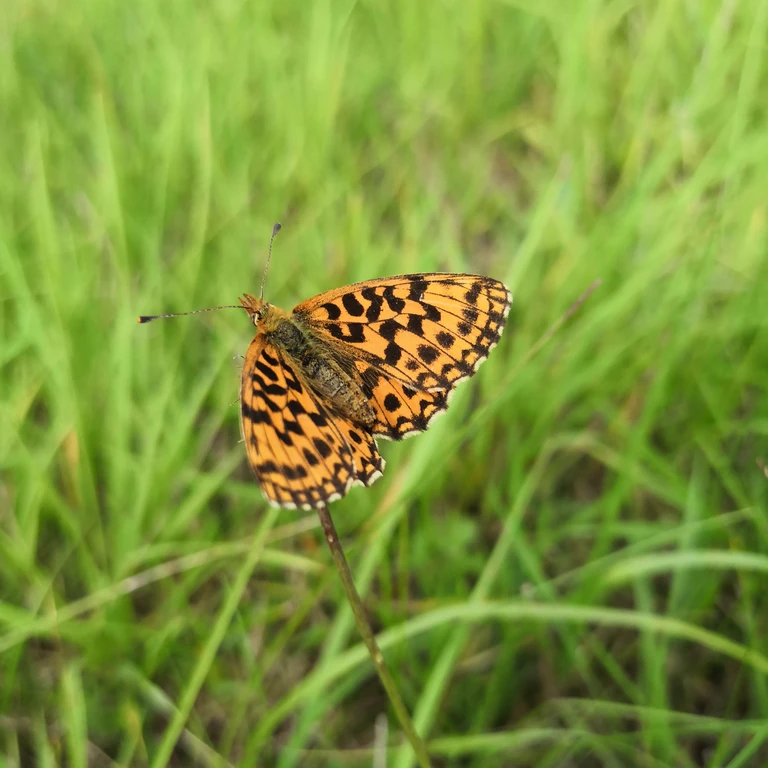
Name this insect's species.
Boloria dia
